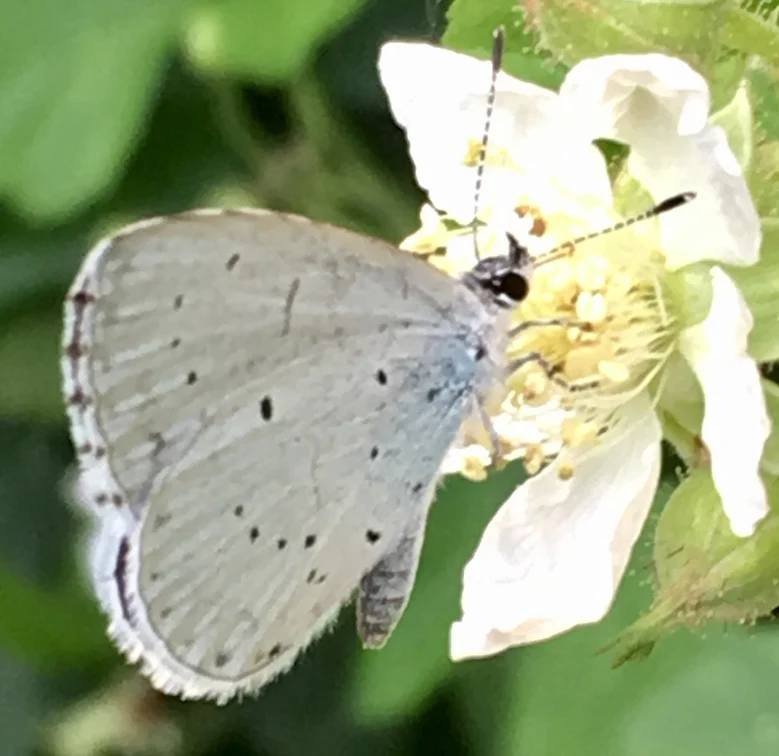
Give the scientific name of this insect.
Celastrina argiolus
